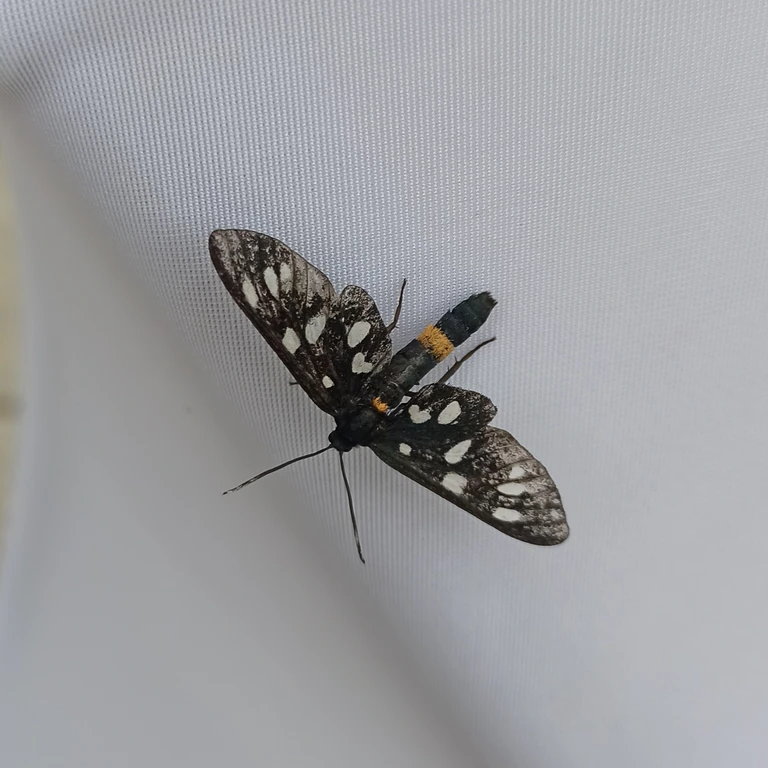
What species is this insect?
Amata phegea
